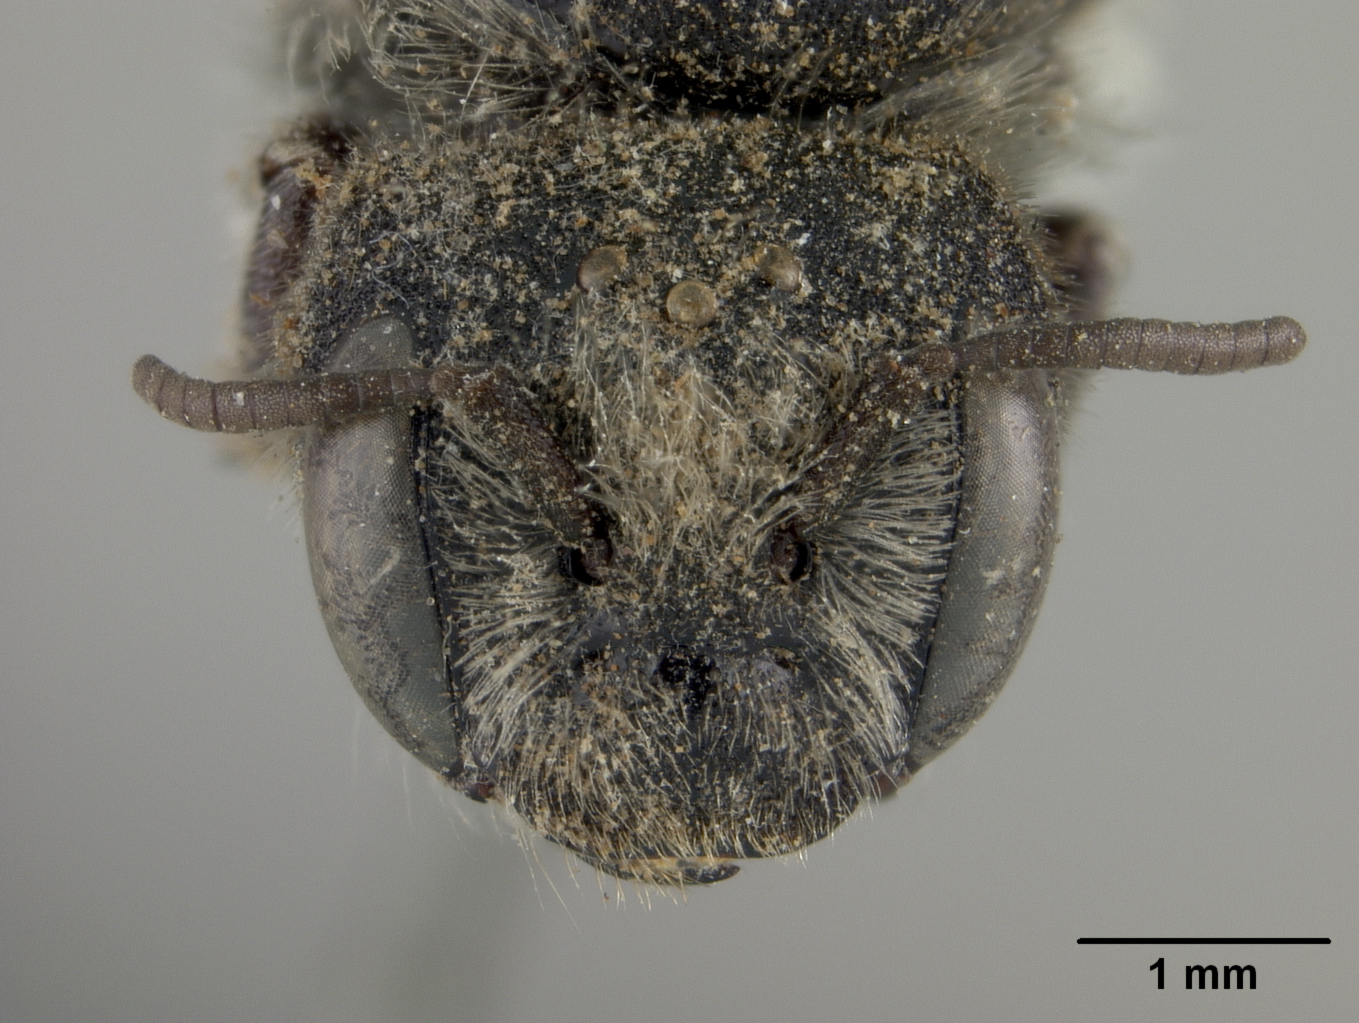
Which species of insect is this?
Hoplitis sambuci
